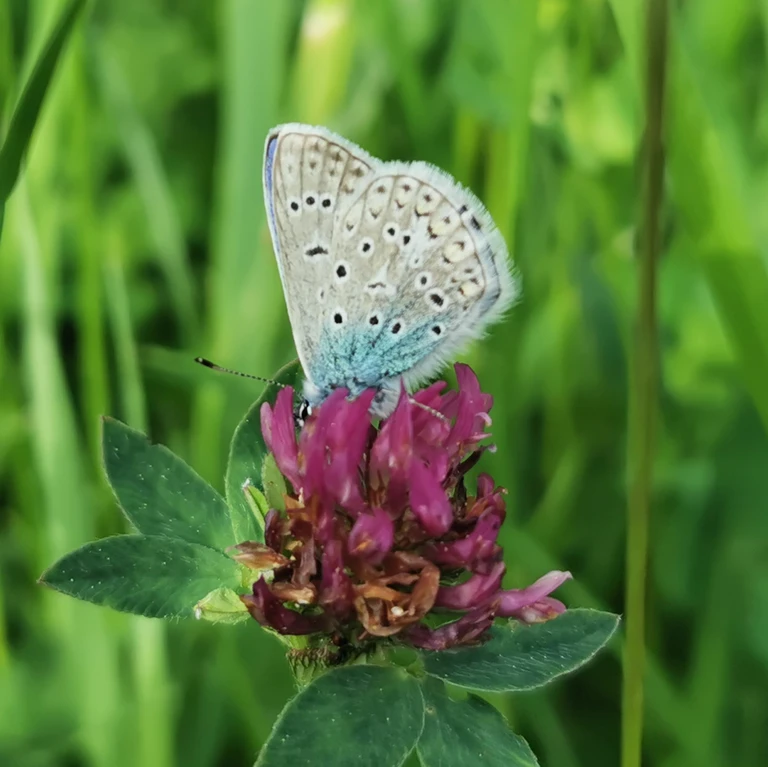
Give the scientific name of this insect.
Polyommatus icarus
